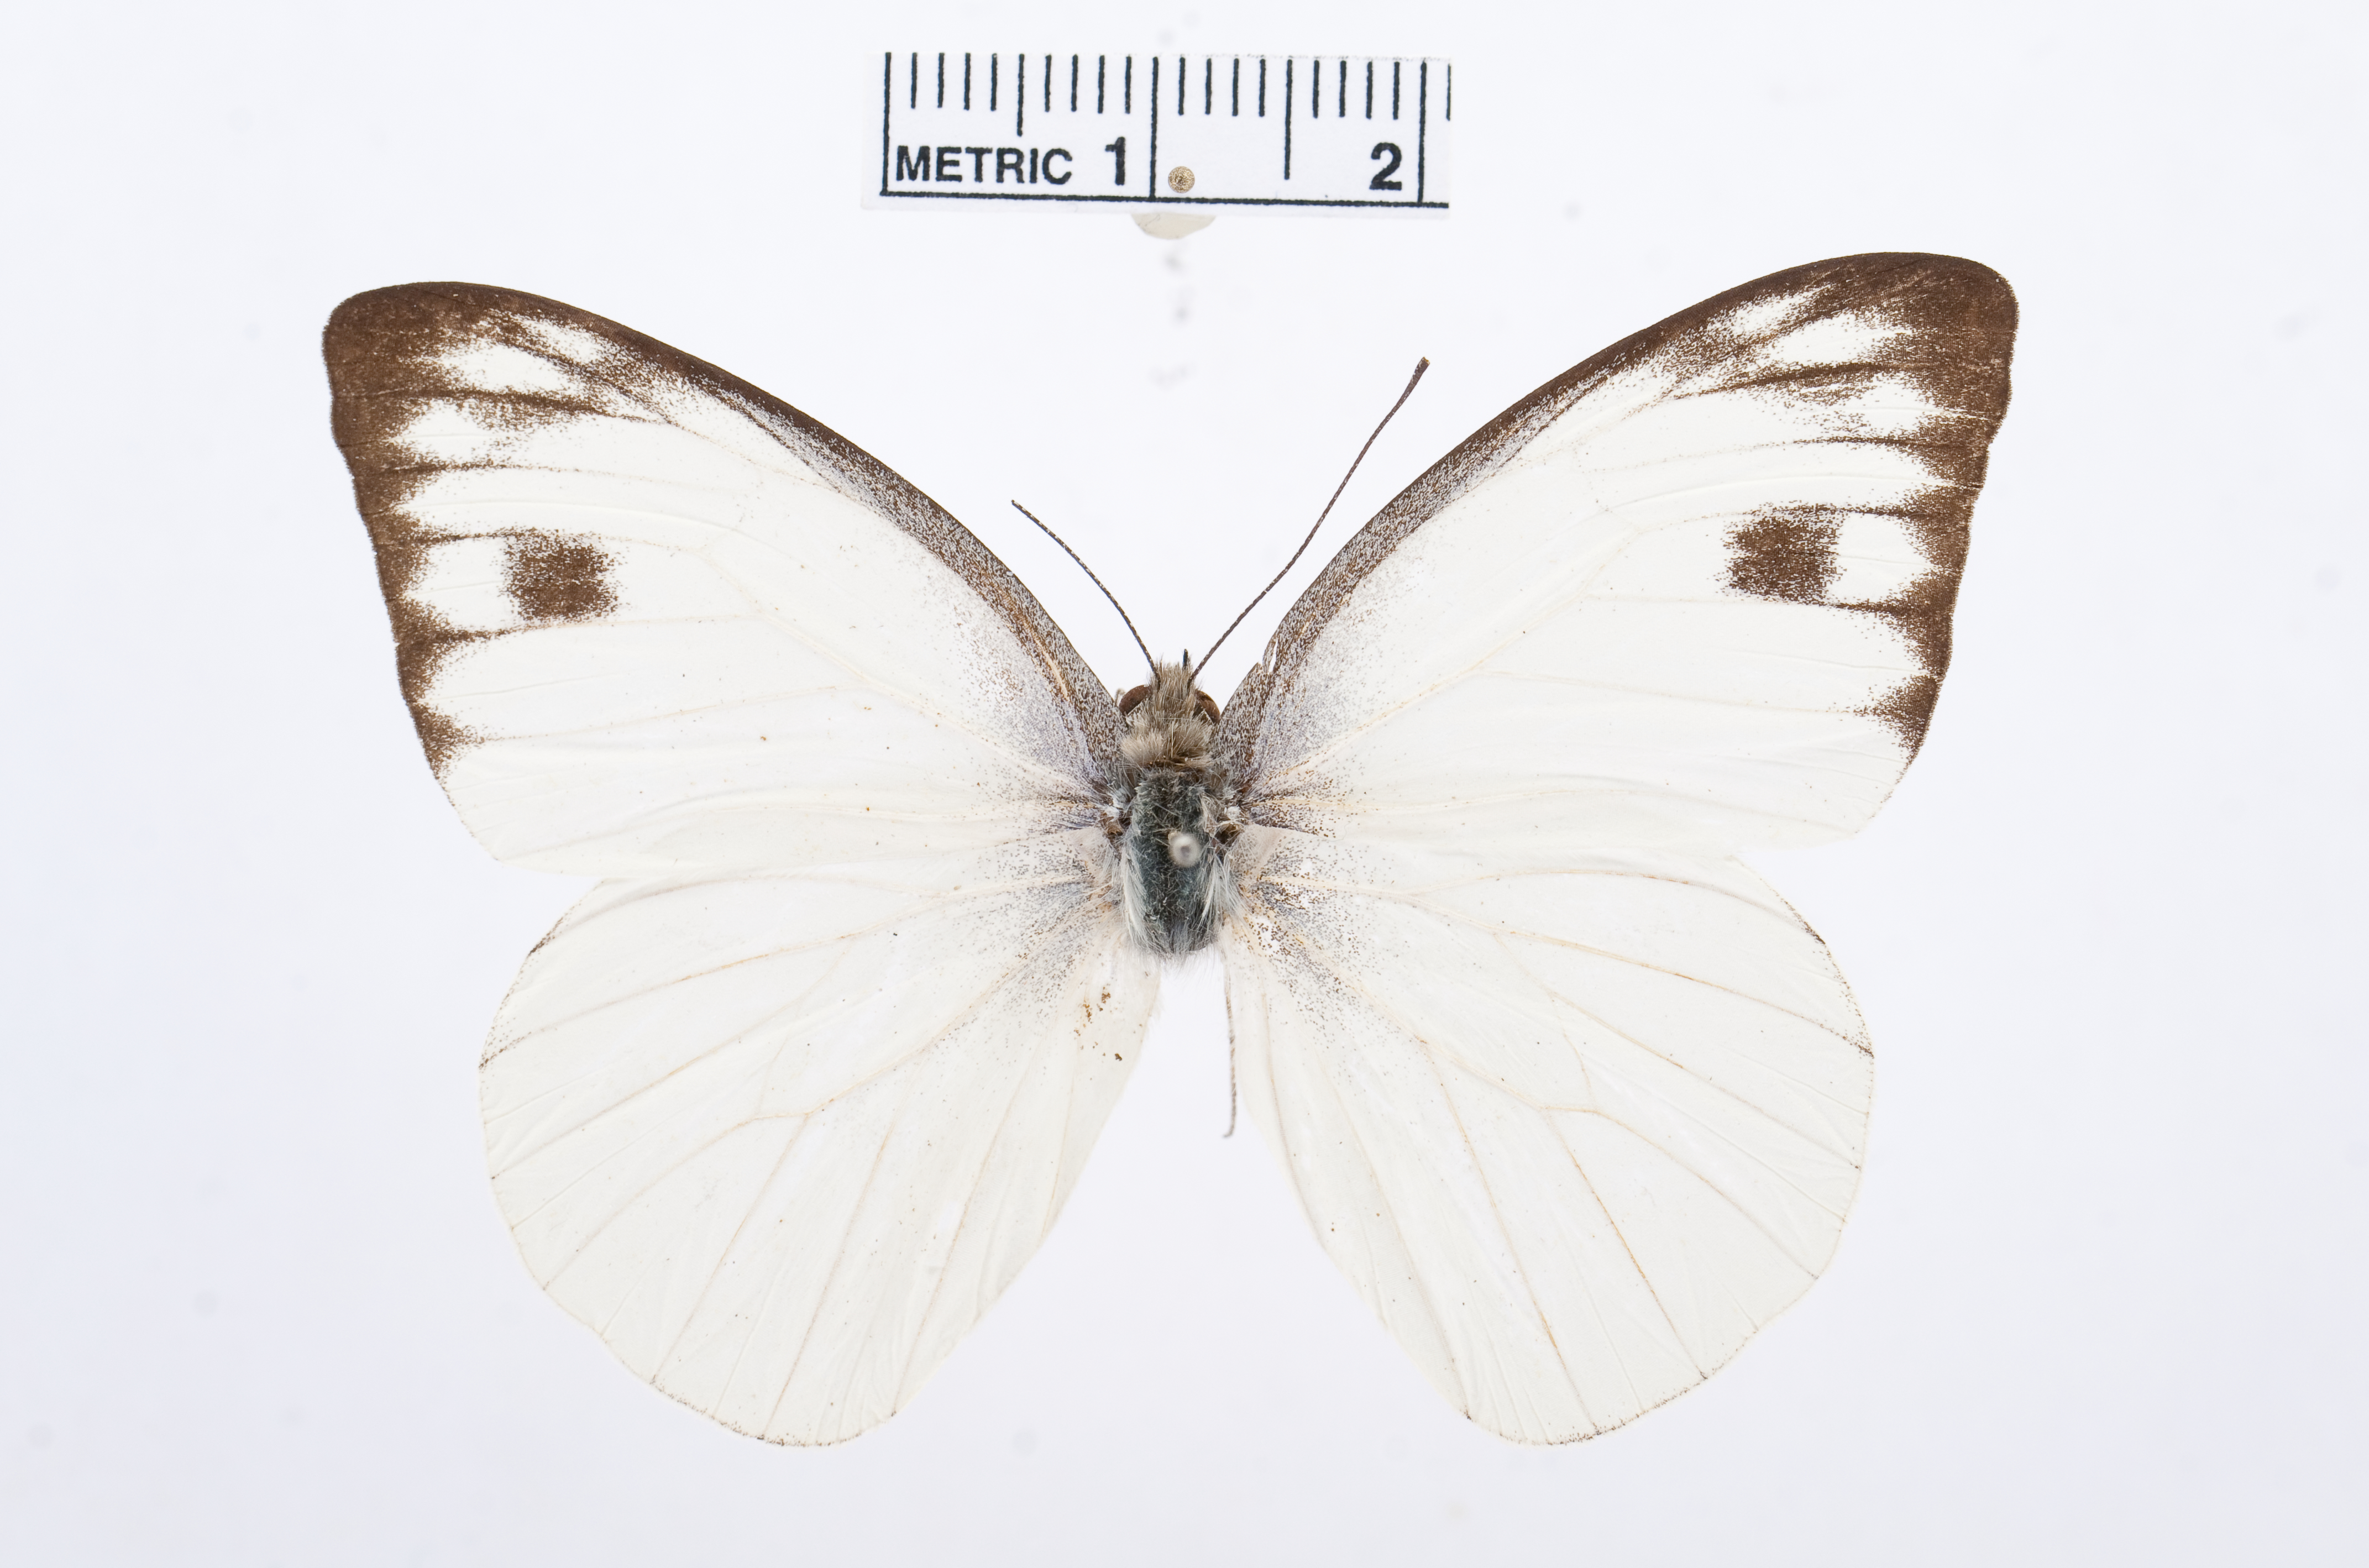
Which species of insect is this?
Appias zondervani
